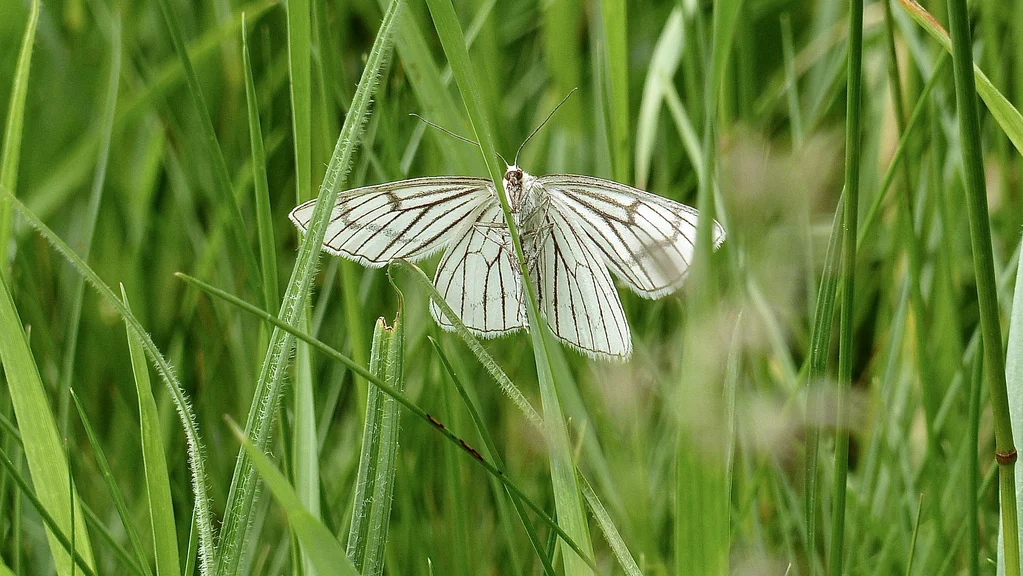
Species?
Siona lineata
